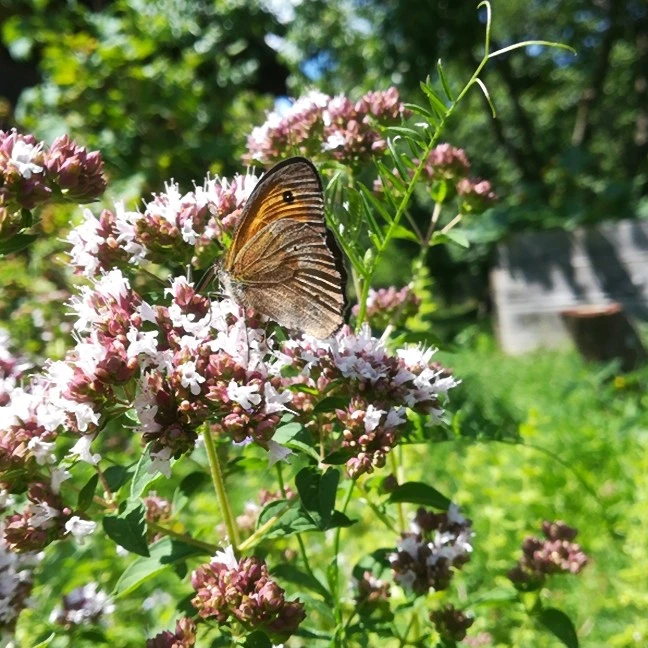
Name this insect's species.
Maniola jurtina
